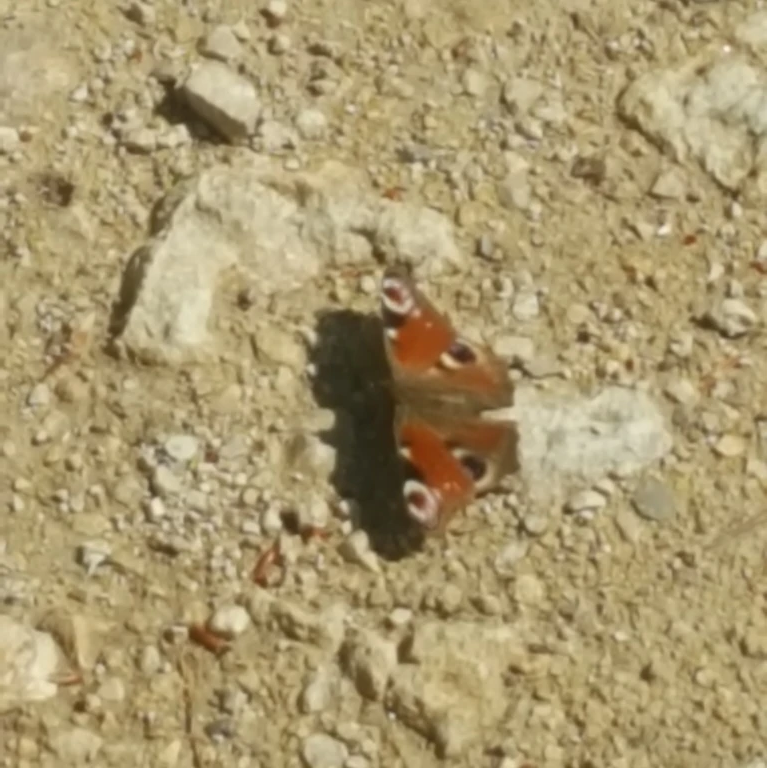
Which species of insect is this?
Aglais io
